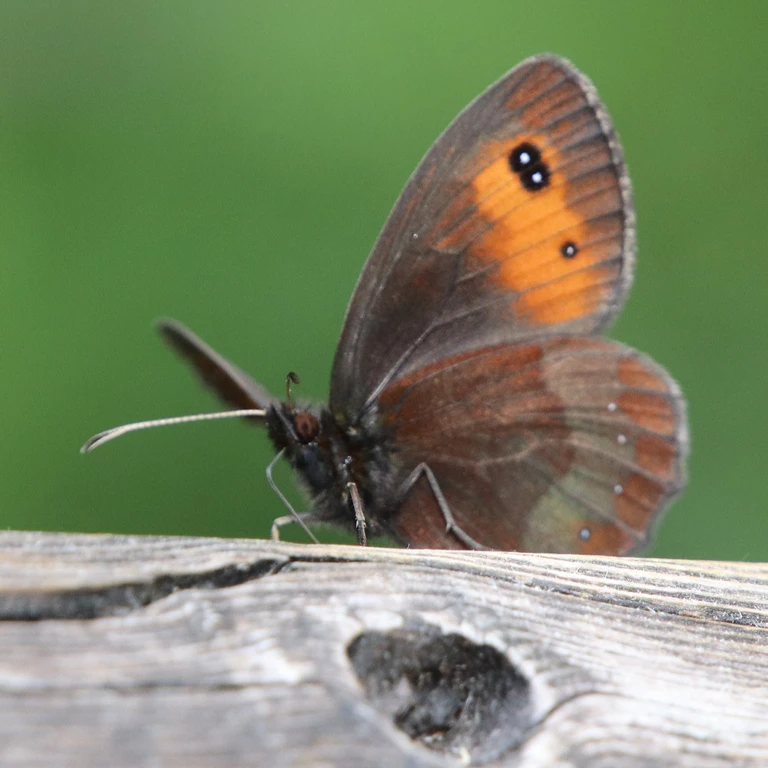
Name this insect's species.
Erebia aethiops
